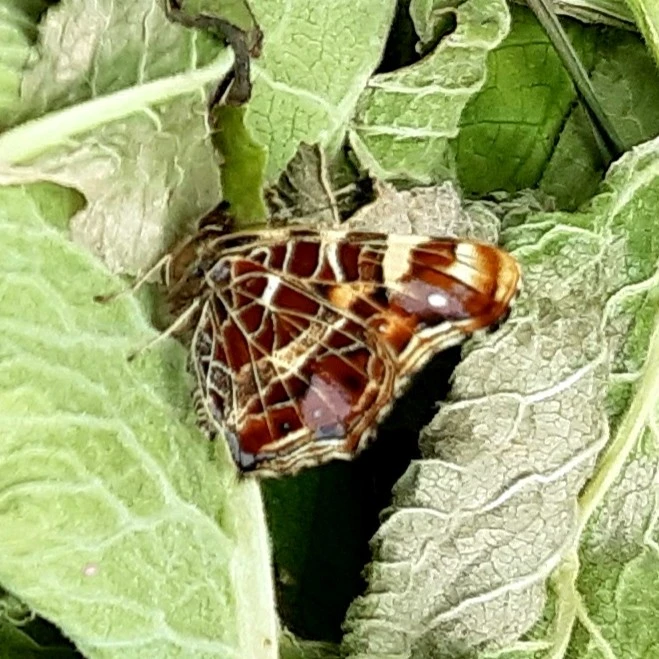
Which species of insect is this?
Araschnia levana
